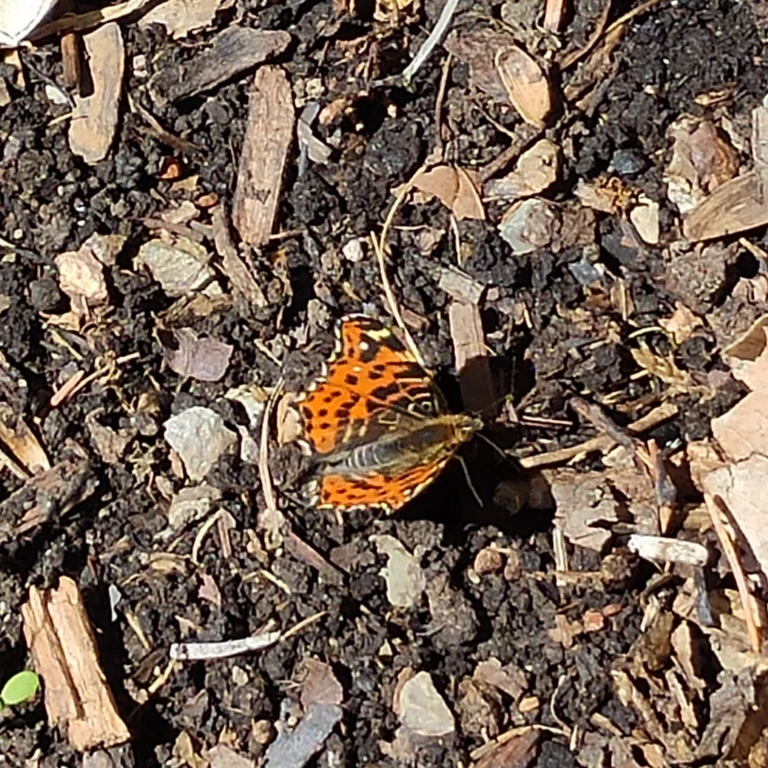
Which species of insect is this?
Araschnia levana
